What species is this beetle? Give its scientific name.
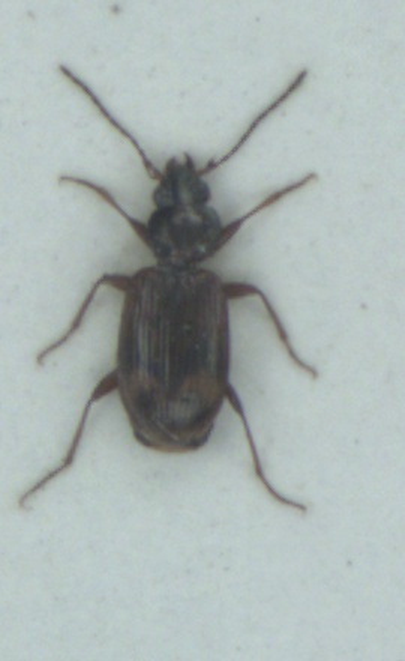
Bembidion dentellum
